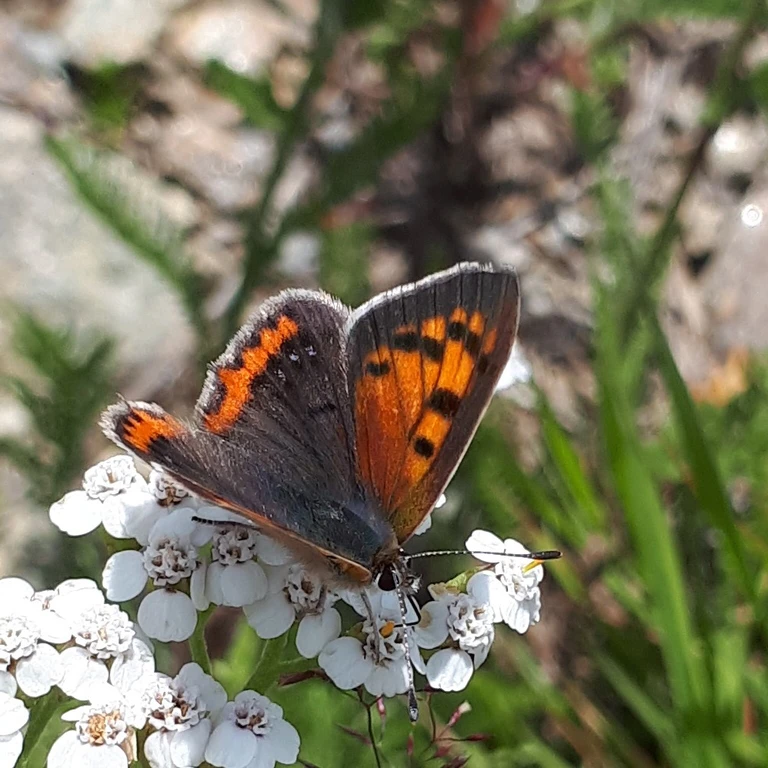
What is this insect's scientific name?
Lycaena phlaeas
